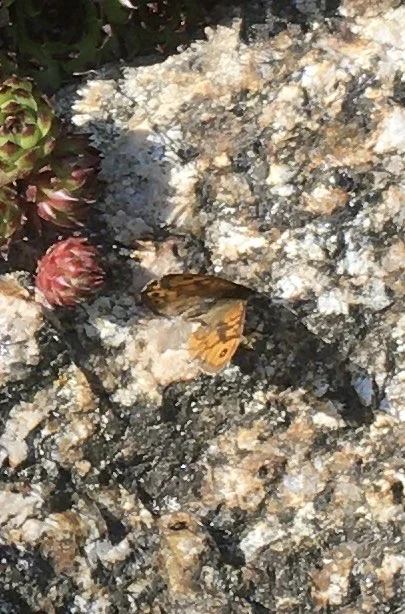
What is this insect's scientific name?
Lasiommata megera (also Pararge megera)
